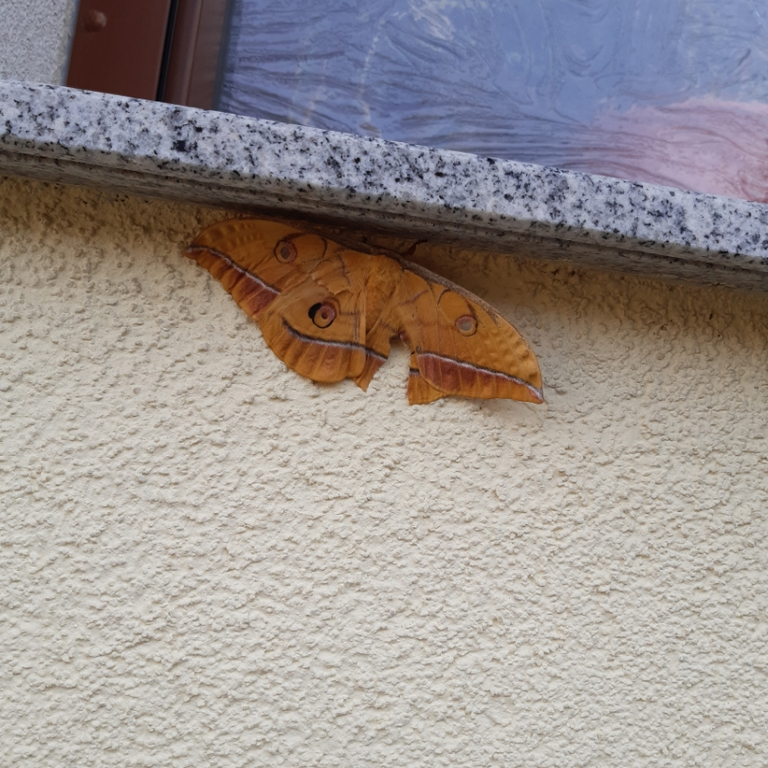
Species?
Antheraea yamamai
